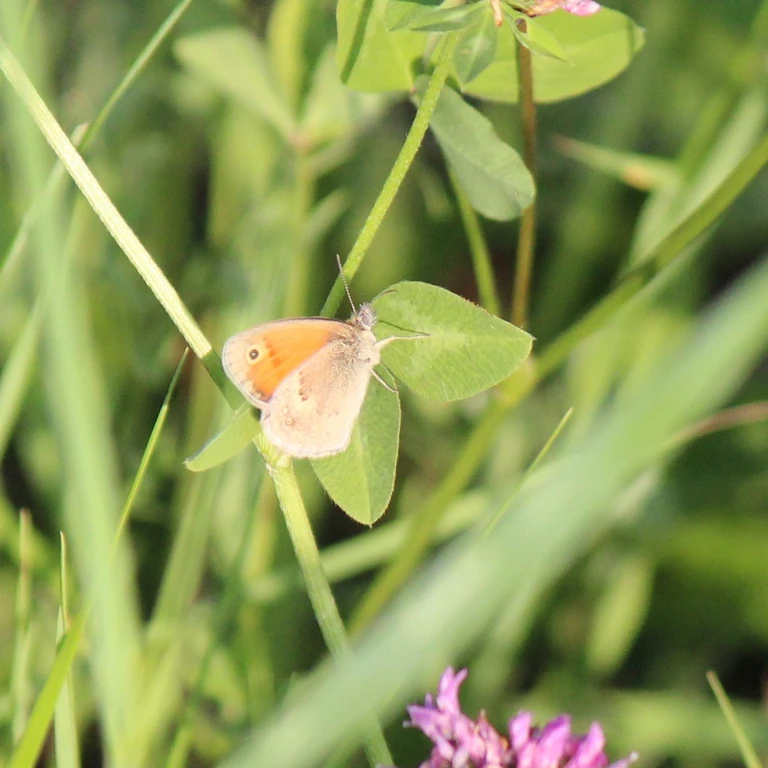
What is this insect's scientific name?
Coenonympha pamphilus
